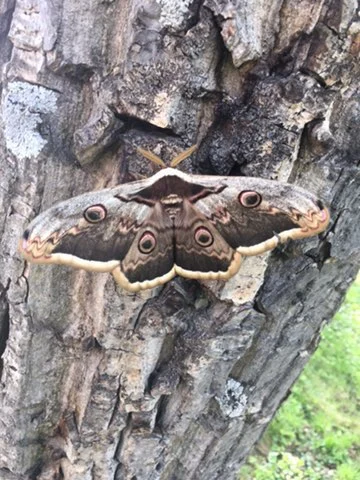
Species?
Saturnia pyri
